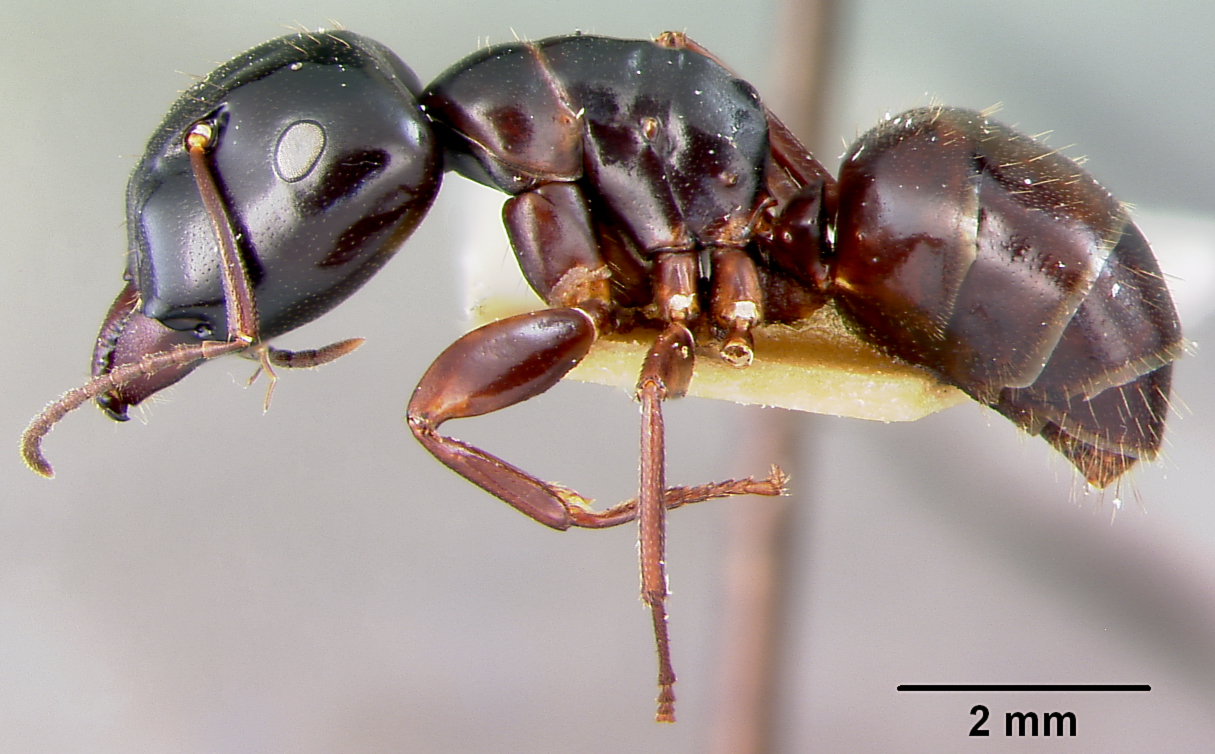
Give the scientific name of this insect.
Camponotus cristatus
